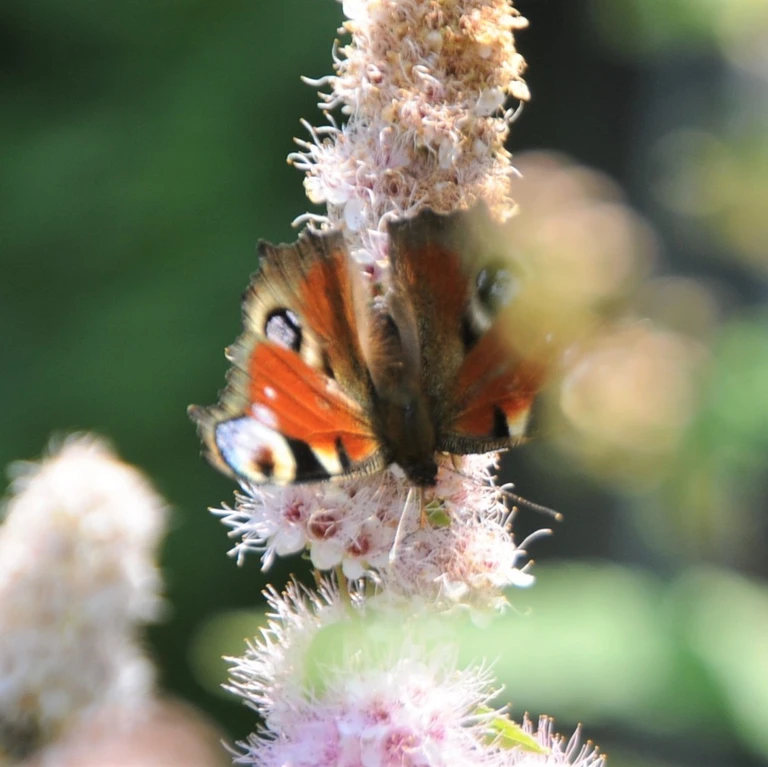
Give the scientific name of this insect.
Aglais io
